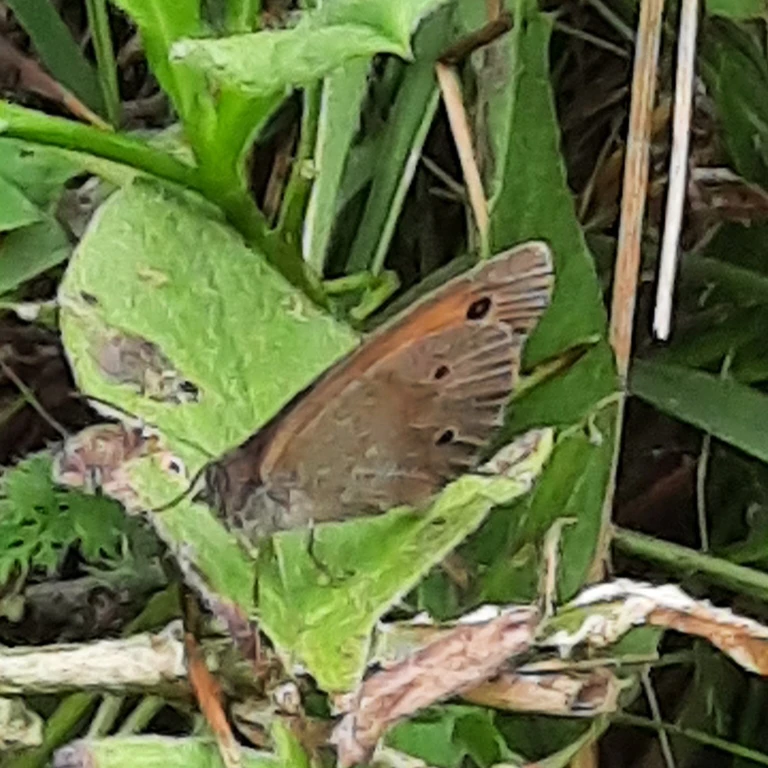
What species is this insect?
Maniola jurtina
